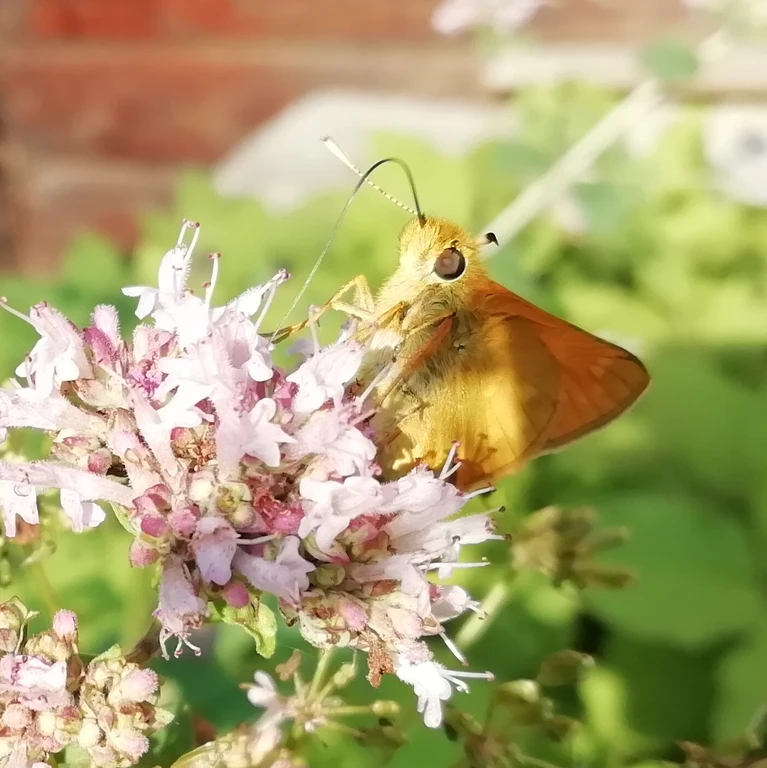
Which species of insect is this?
Ochlodes sylvanus (also Ochlodes venata)
